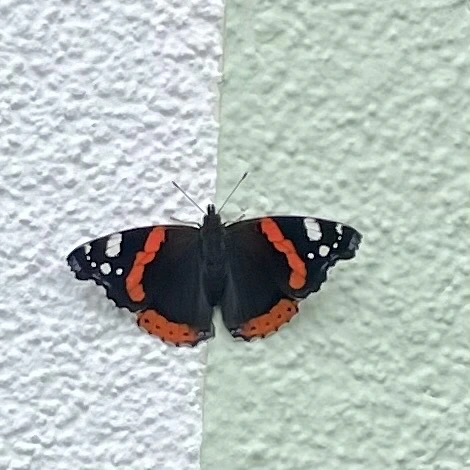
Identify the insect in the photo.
Vanessa atalanta
